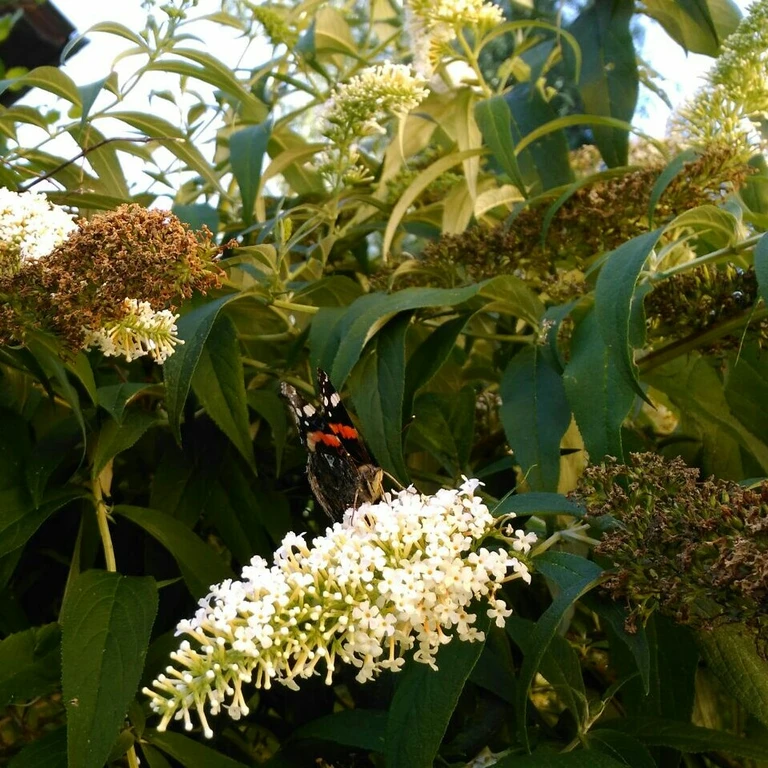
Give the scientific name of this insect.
Vanessa atalanta
